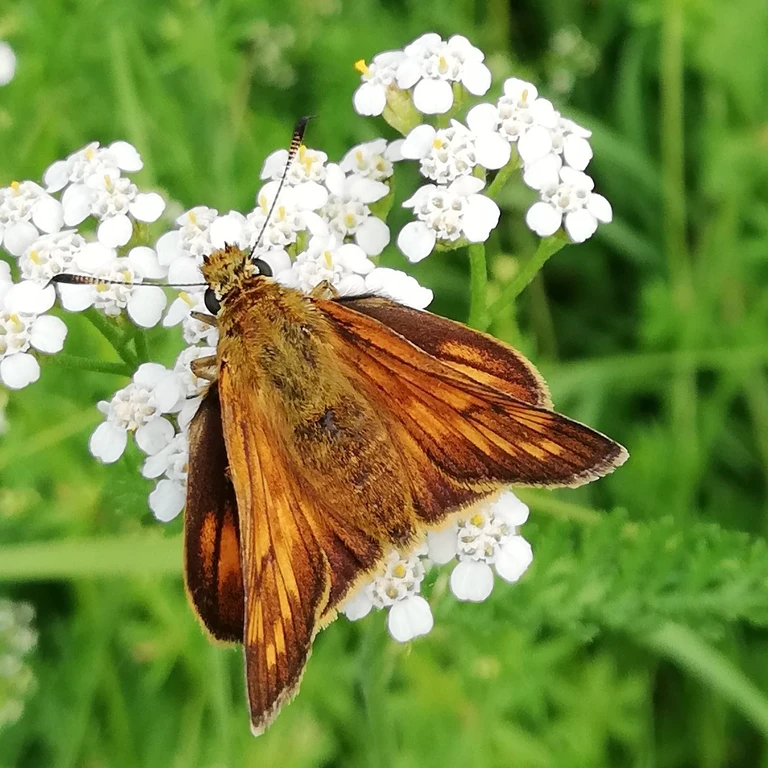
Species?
Ochlodes sylvanus (also Ochlodes venata)
